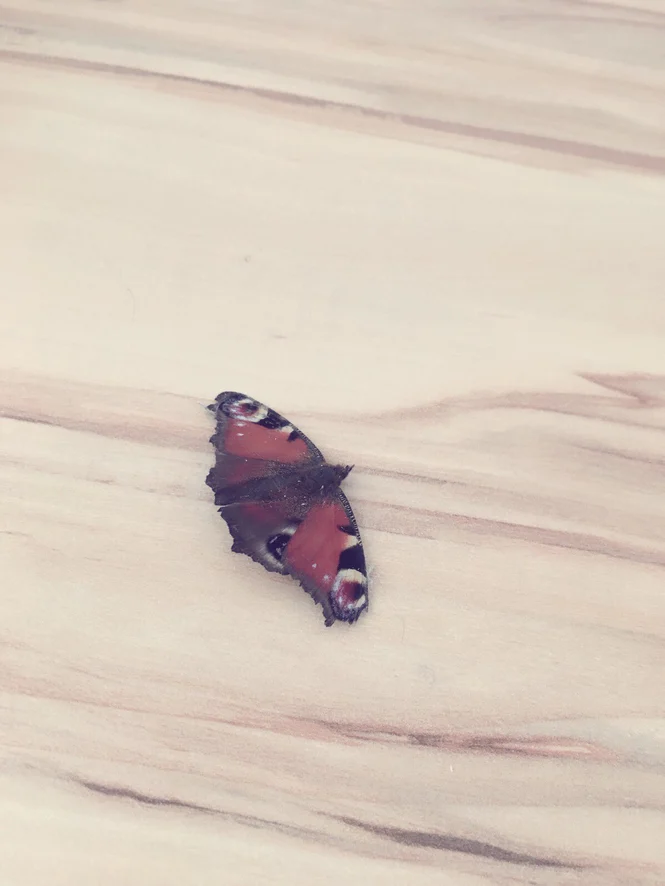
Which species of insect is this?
Aglais io
